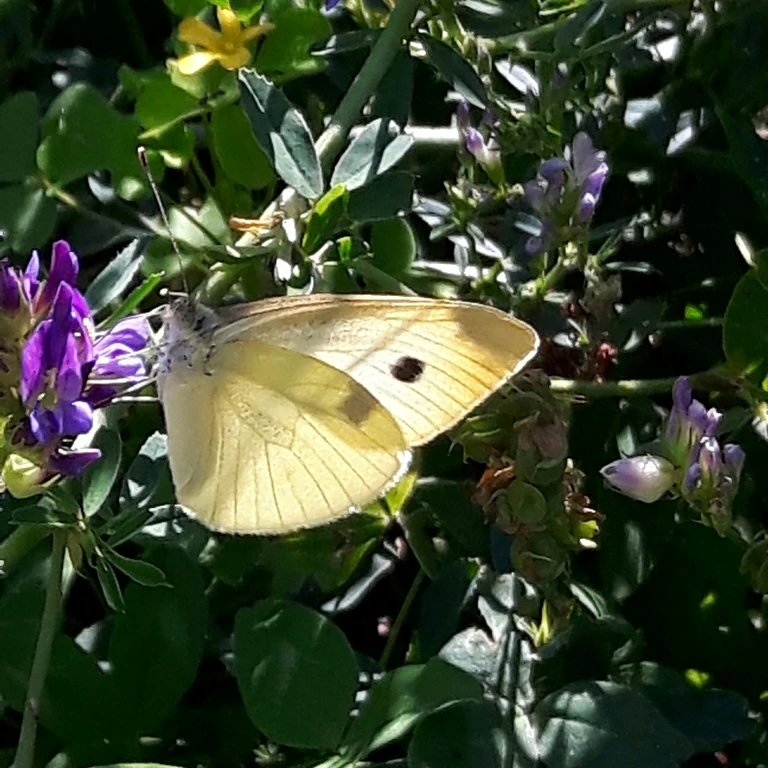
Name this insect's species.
Pieris rapae
